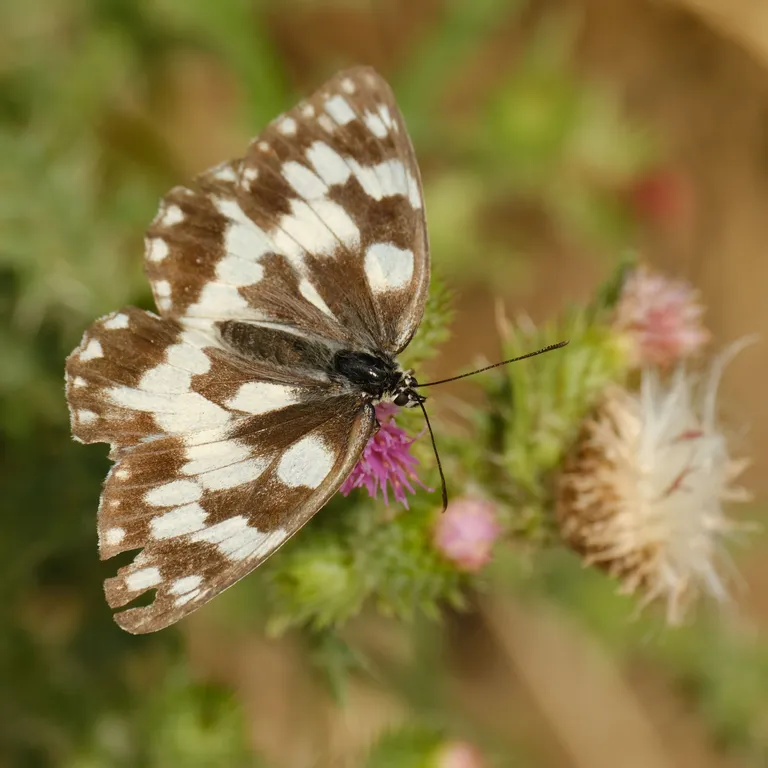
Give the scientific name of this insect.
Melanargia galathea
